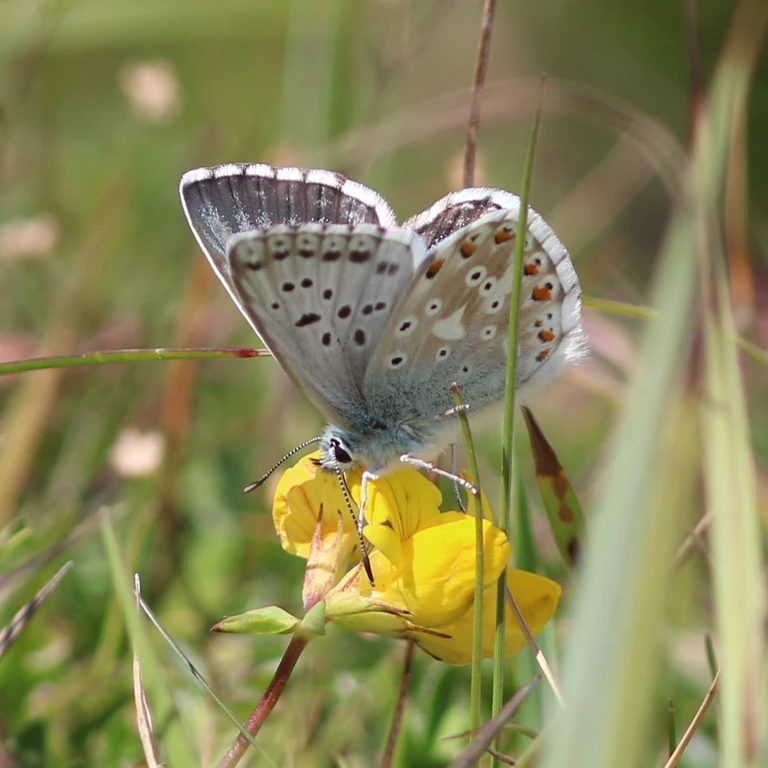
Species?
Lysandra coridon
